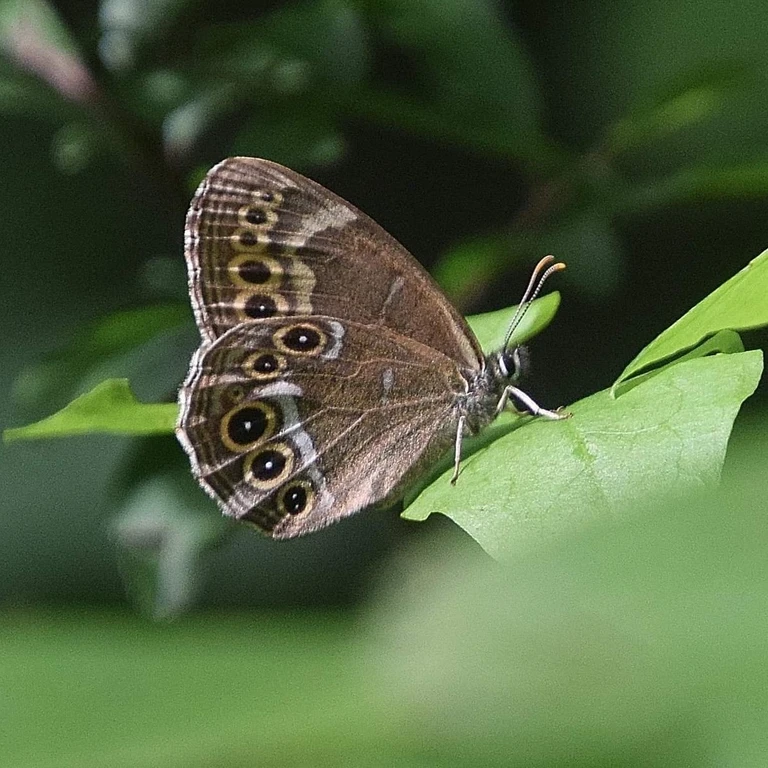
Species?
Lopinga achine (also Pararge achine)
